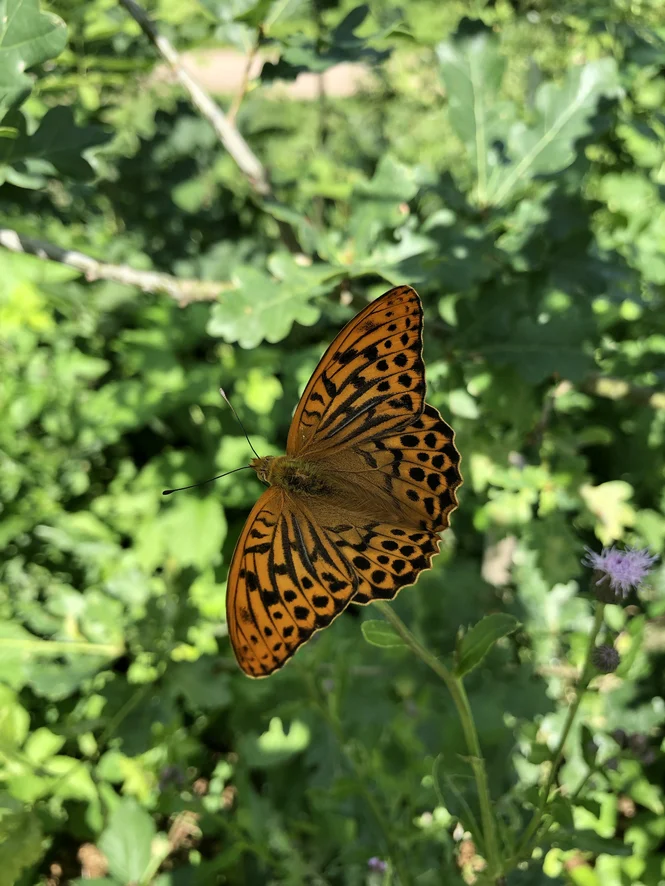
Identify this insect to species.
Argynnis paphia
